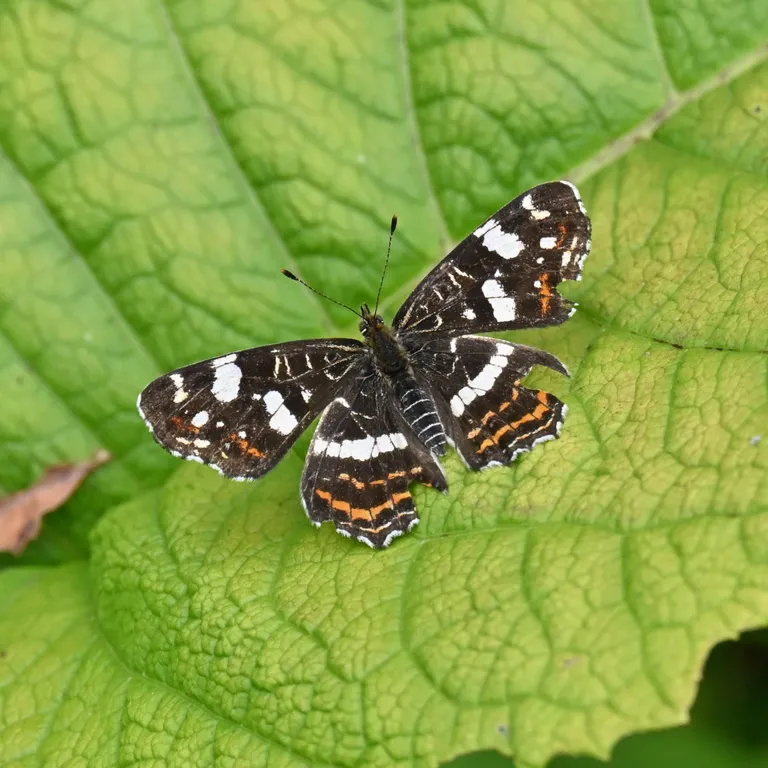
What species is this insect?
Araschnia levana
